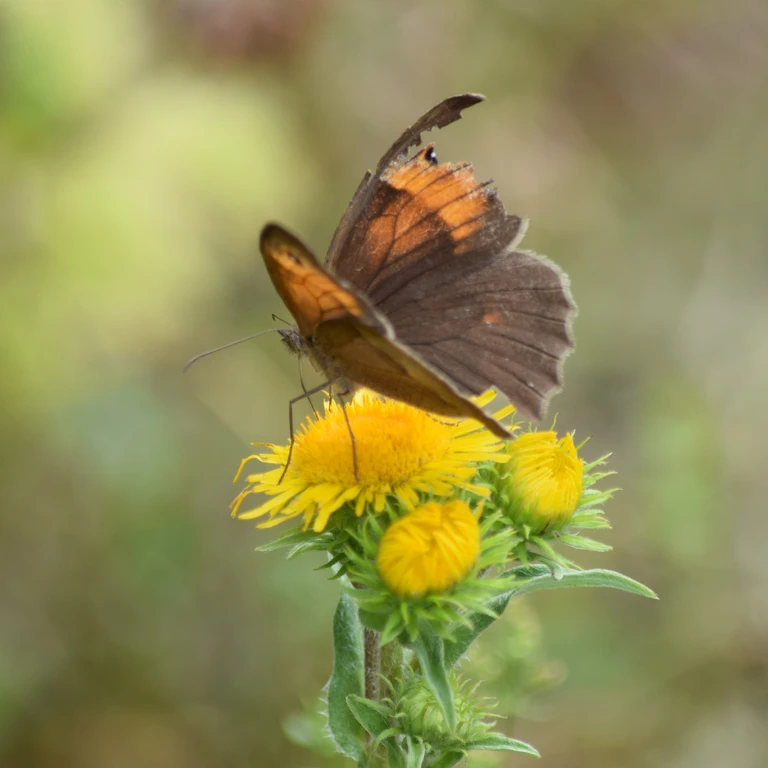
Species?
Maniola jurtina
